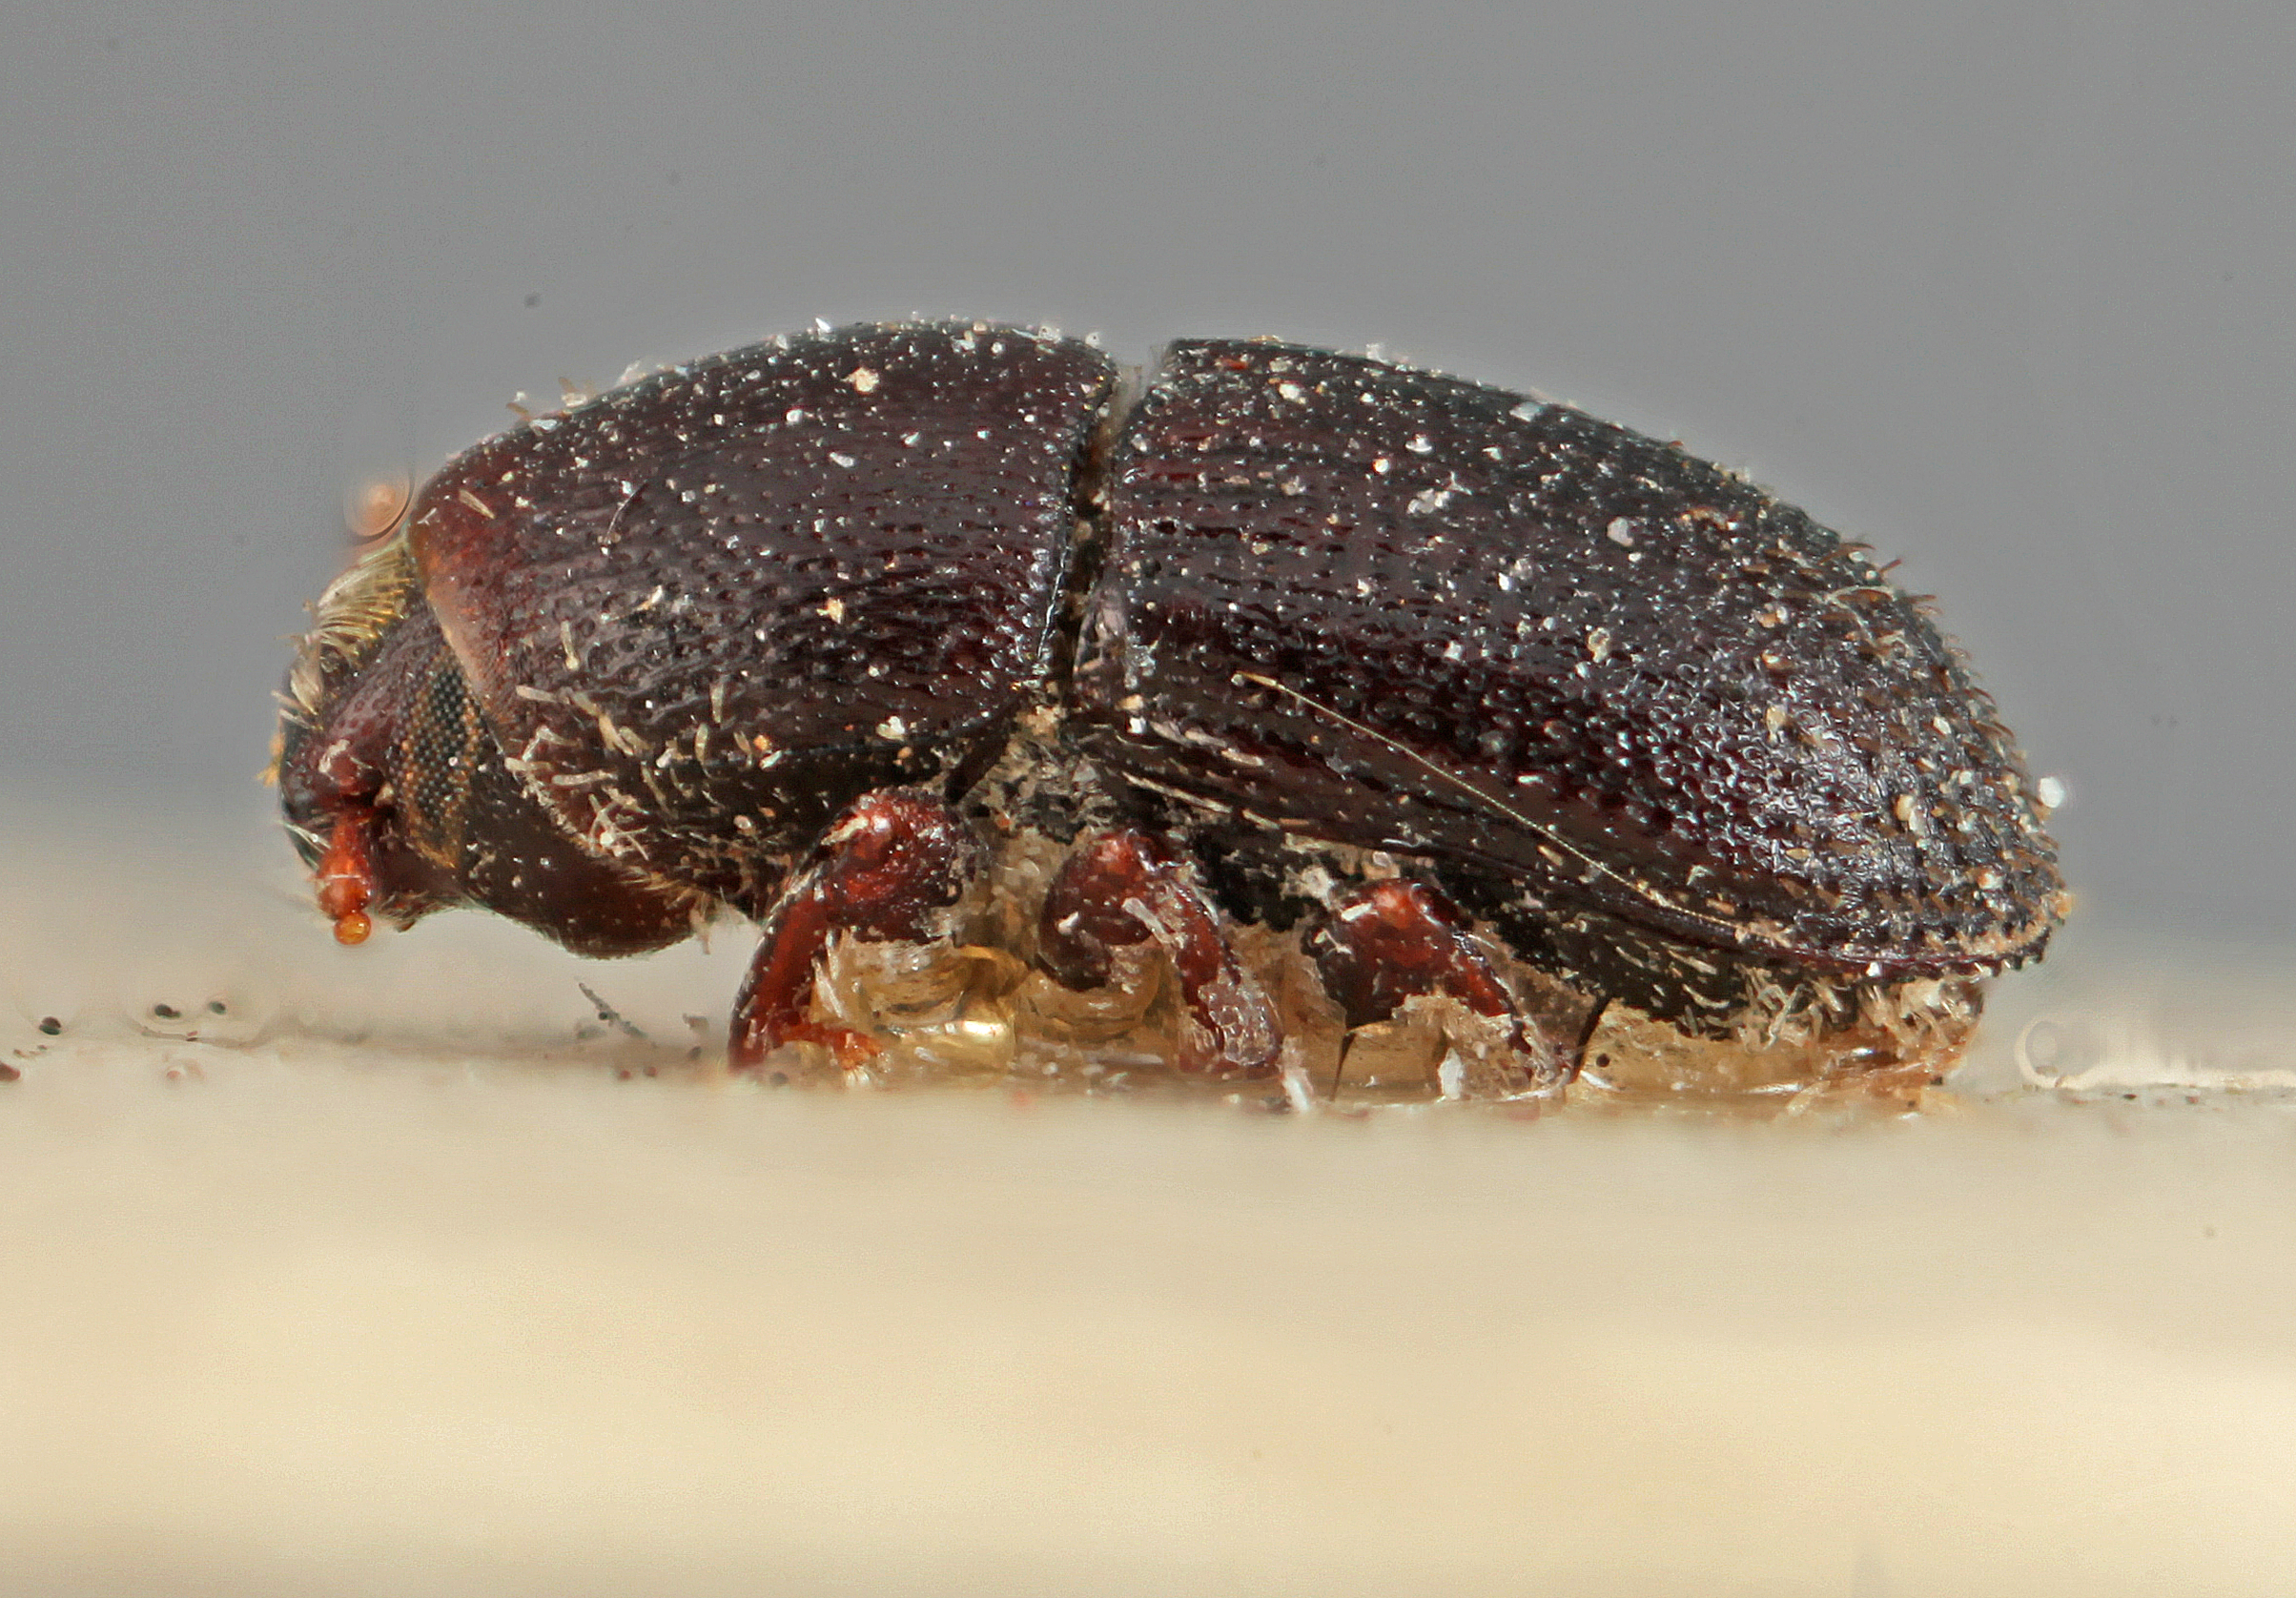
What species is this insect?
Loganius rugulosus
